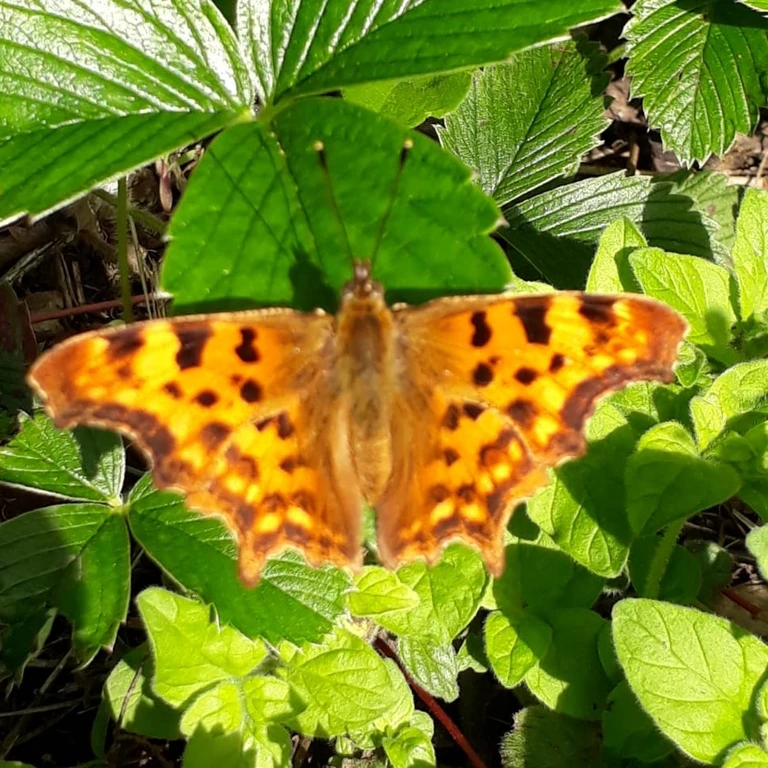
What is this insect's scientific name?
Polygonia c-album
